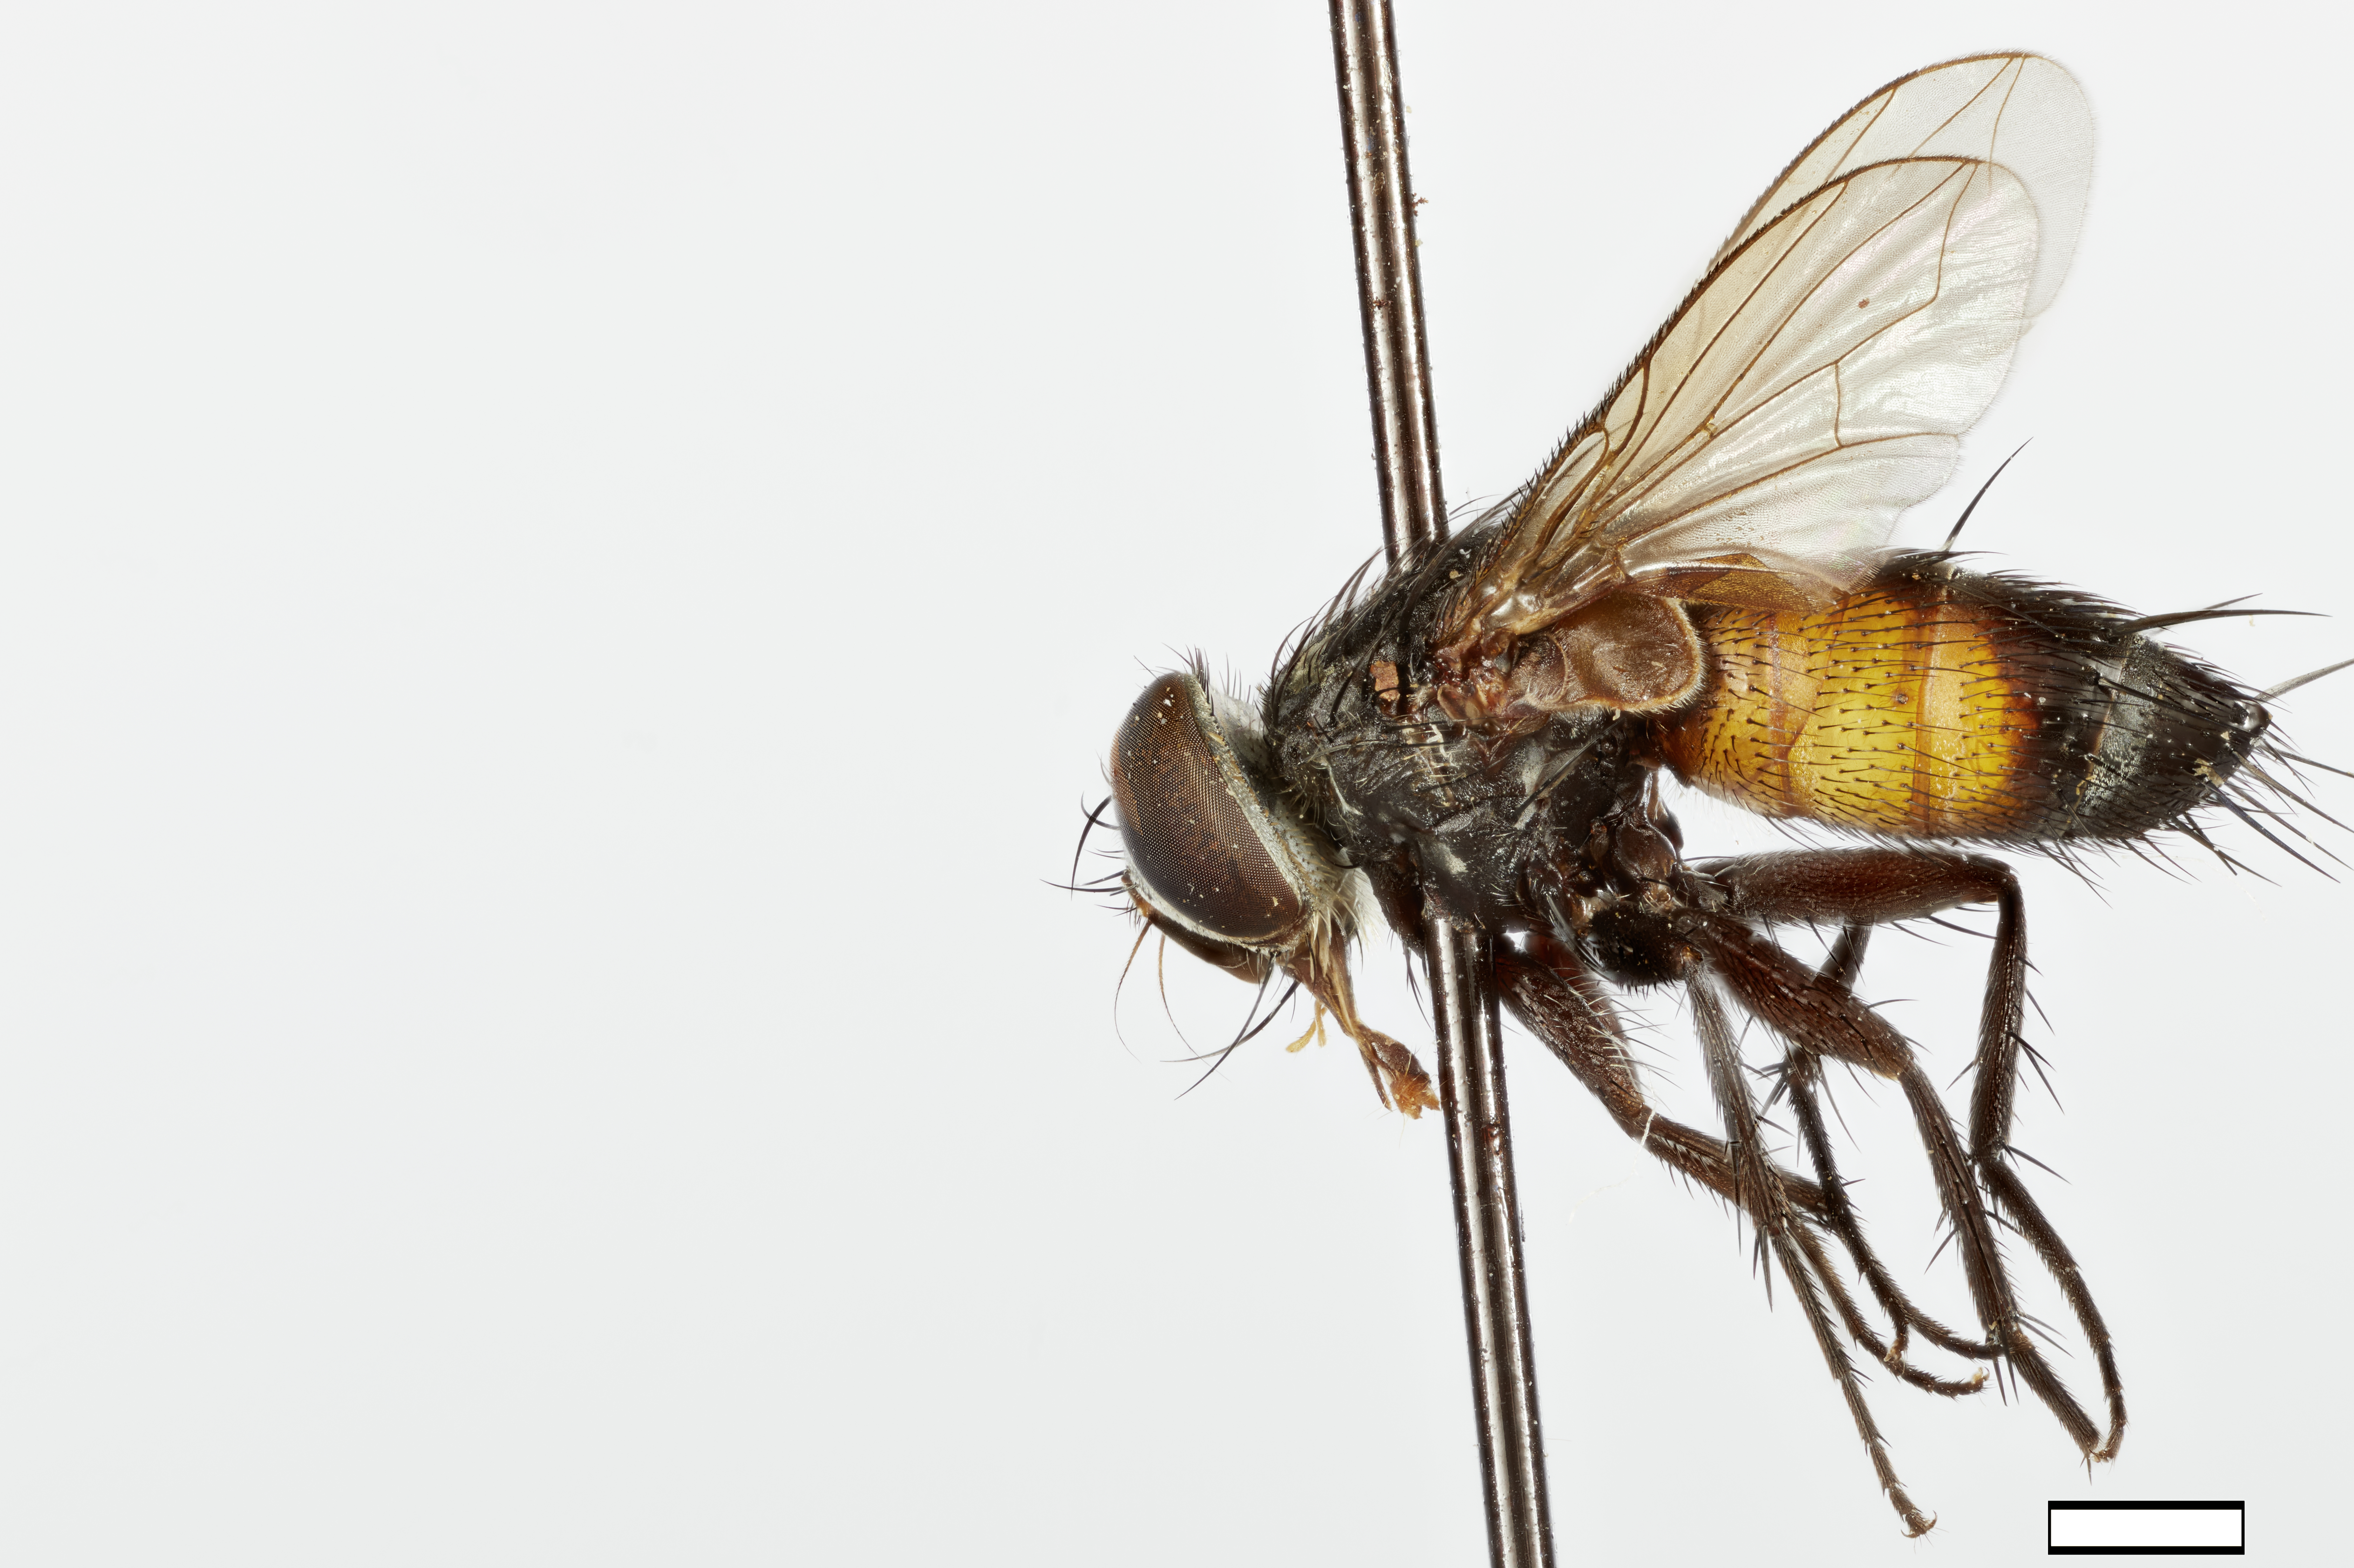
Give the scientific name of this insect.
Minthohoughia cylindrica
